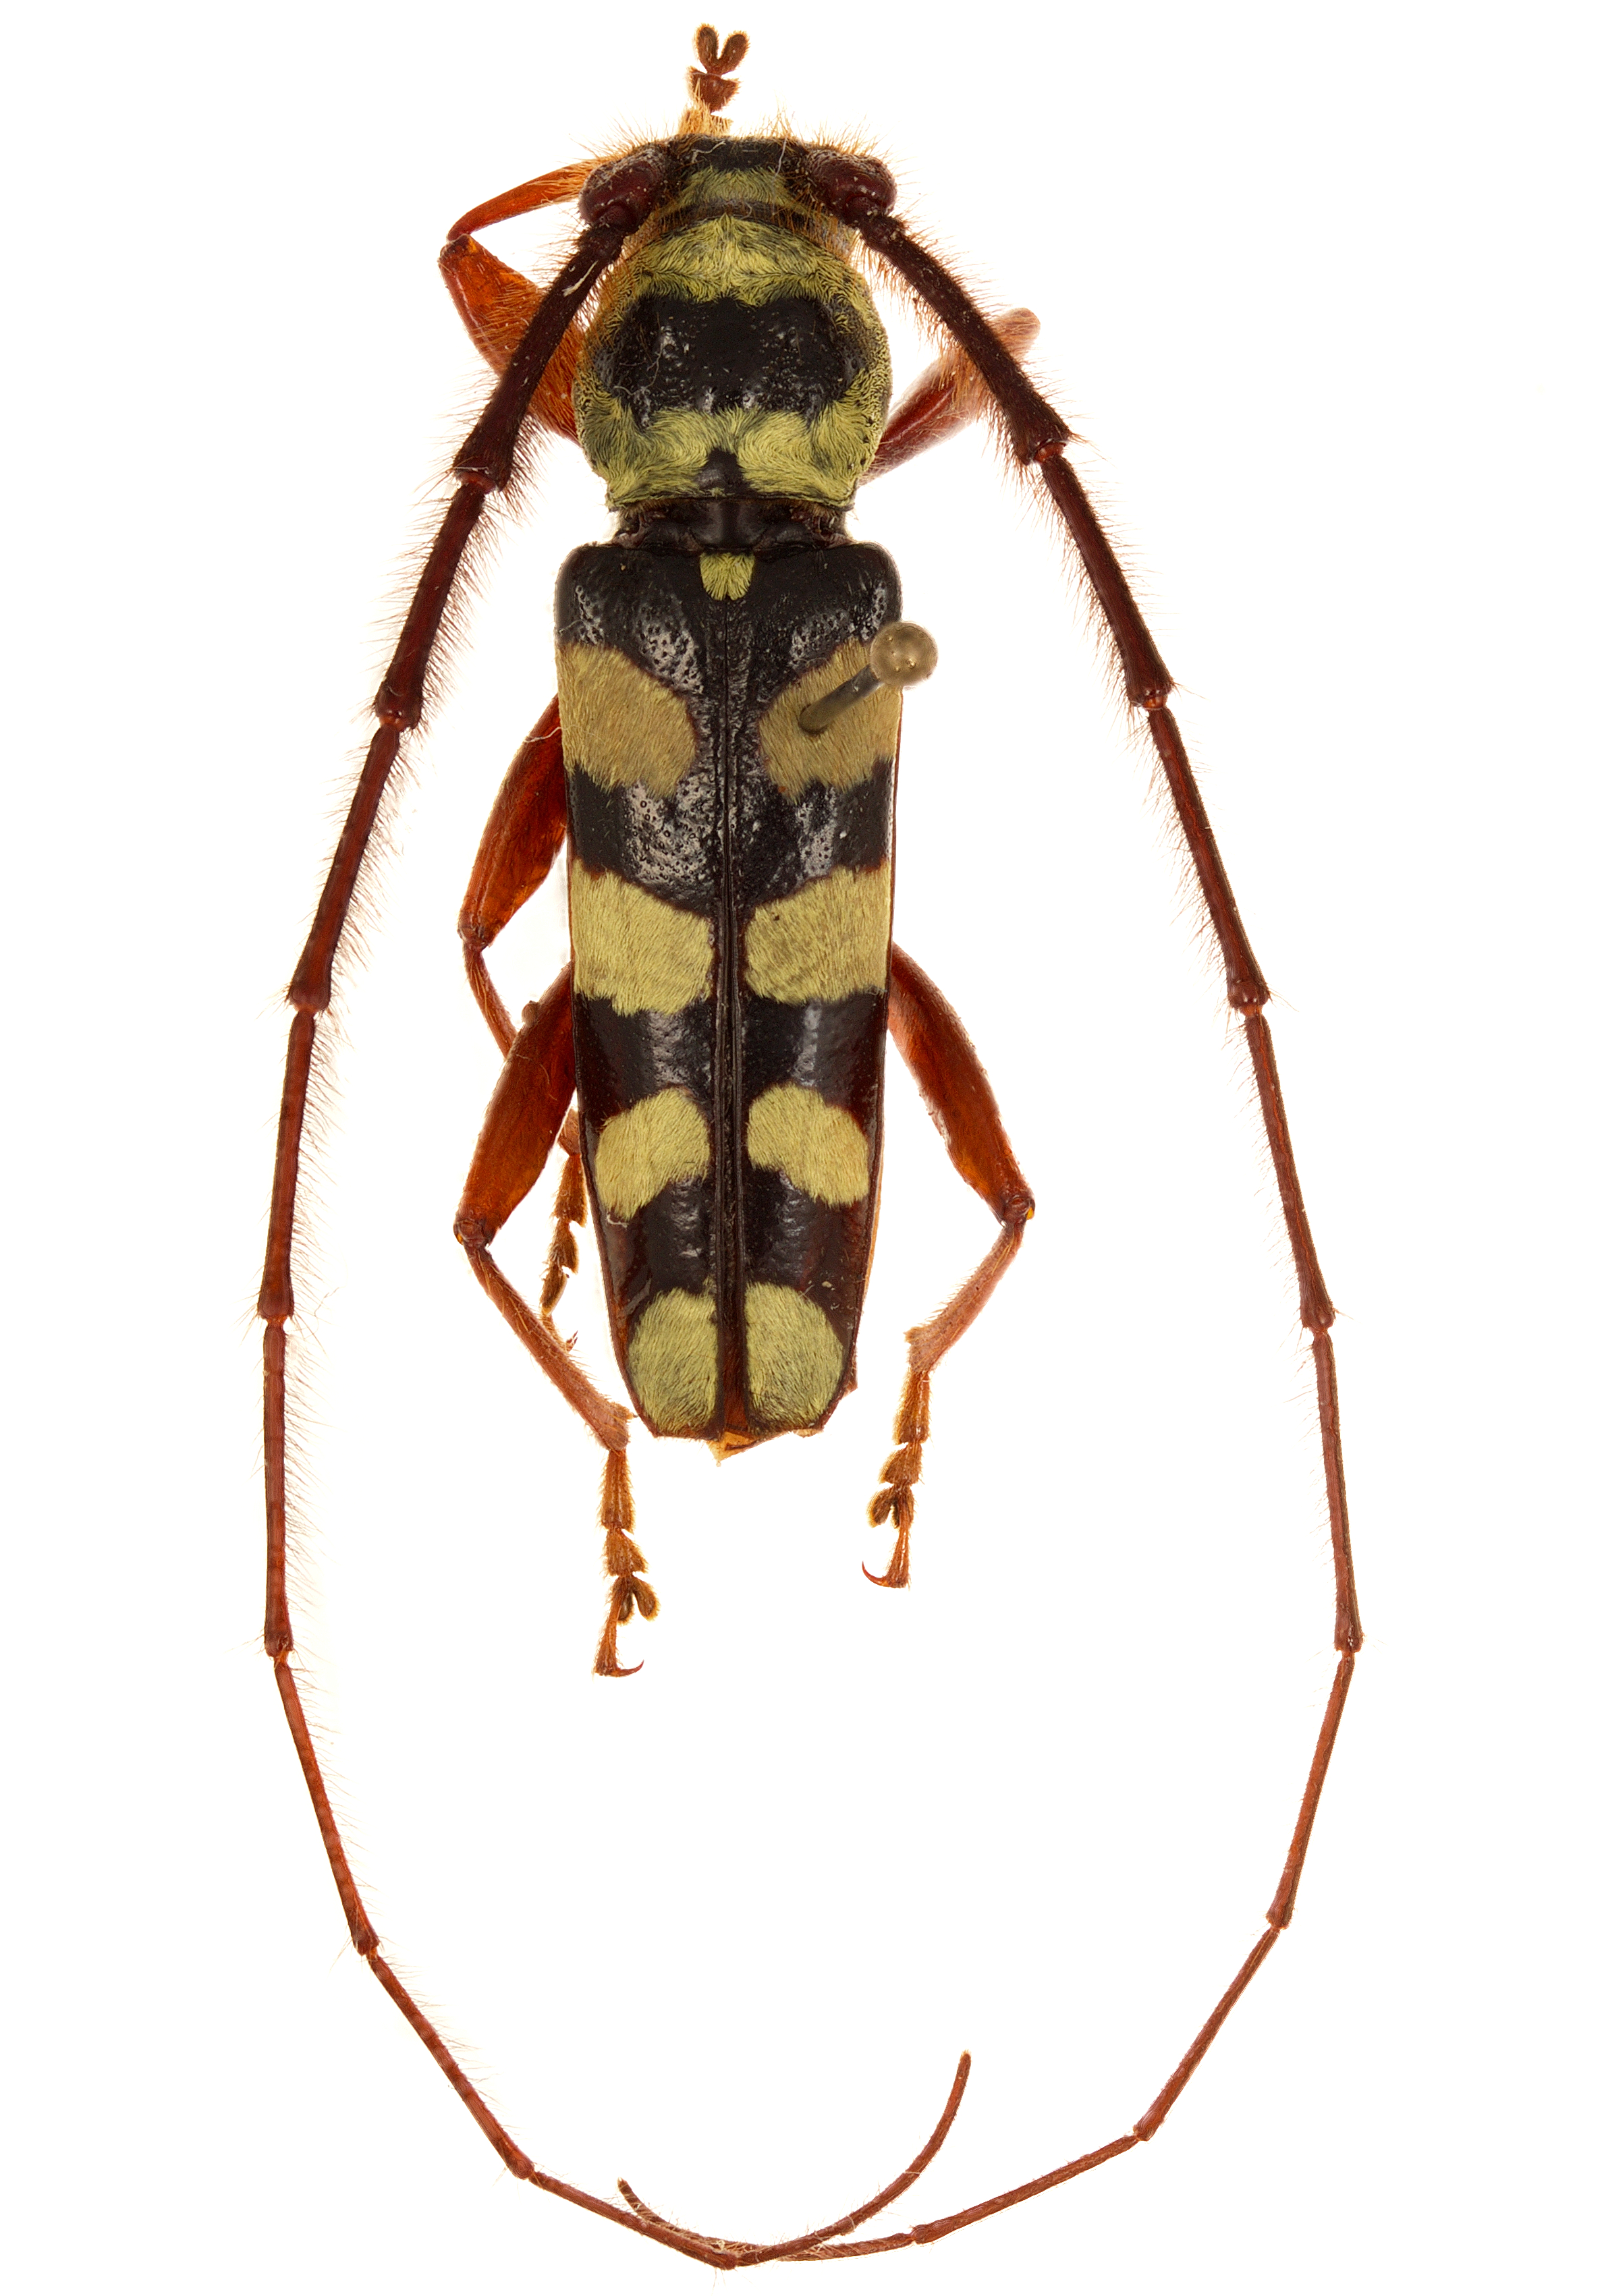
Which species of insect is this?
Dryobius sexnotatus
